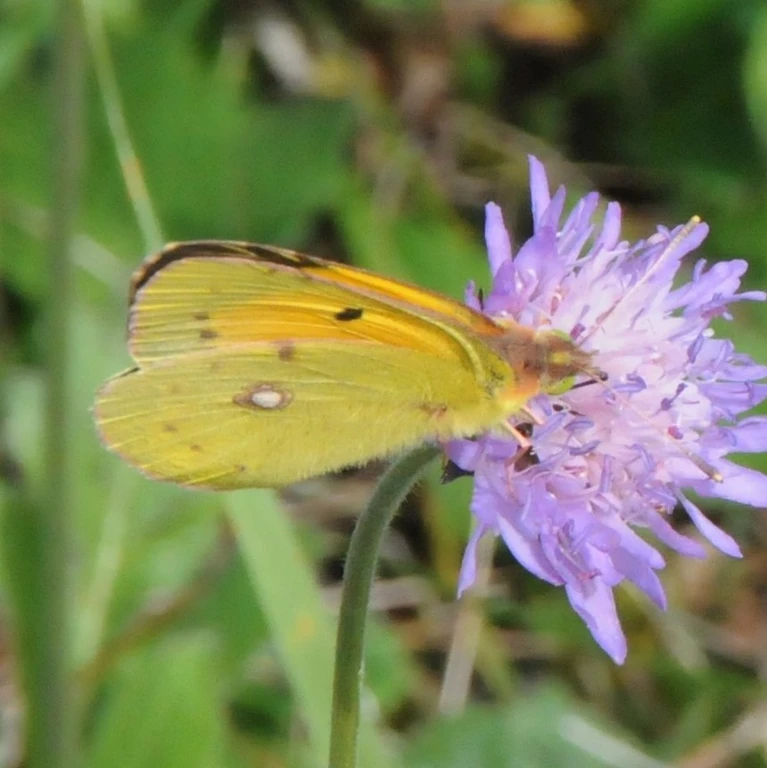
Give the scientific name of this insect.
Colias croceus
